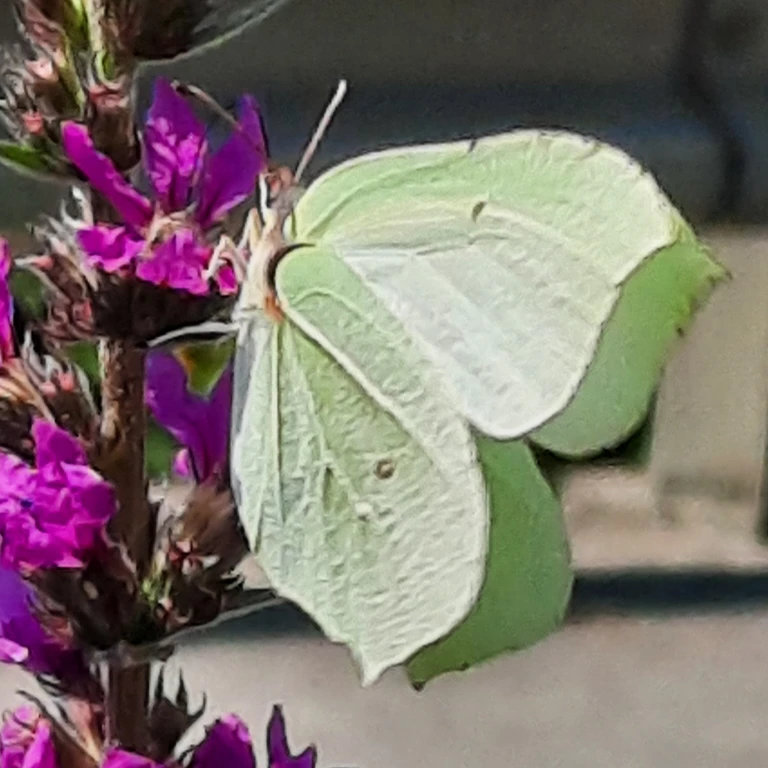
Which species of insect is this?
Gonepteryx rhamni
